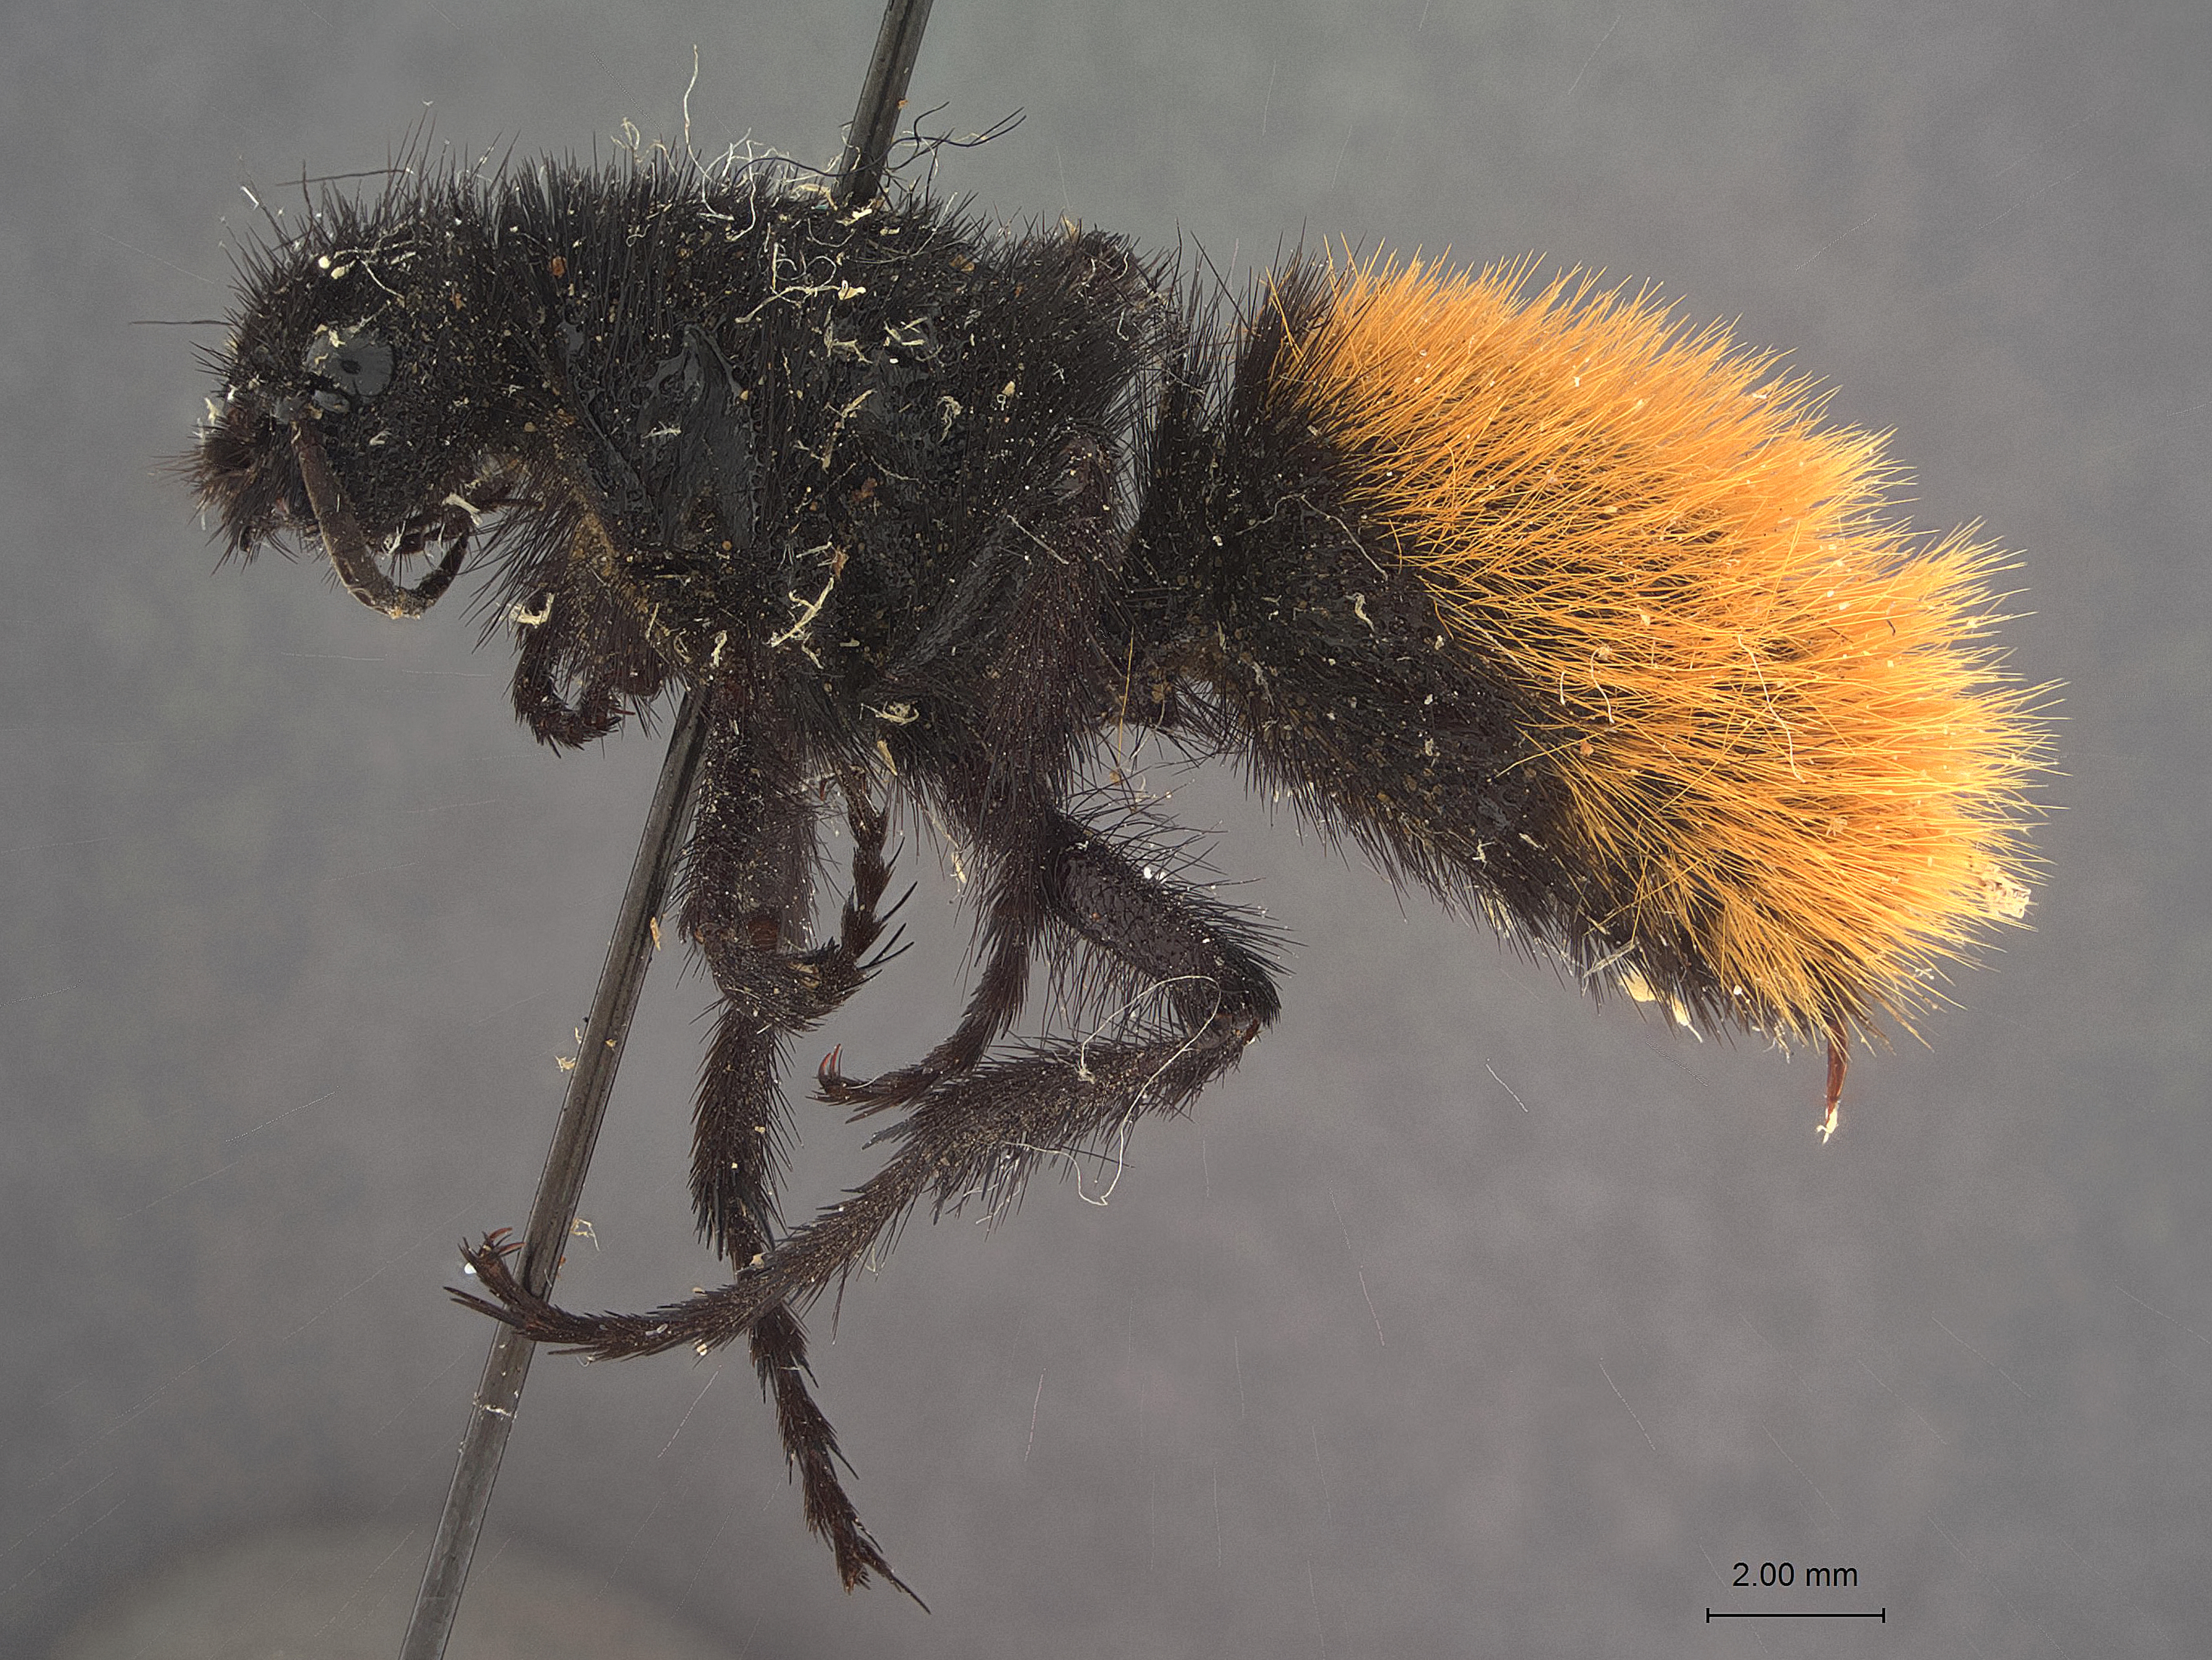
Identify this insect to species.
Mutilla klugii
